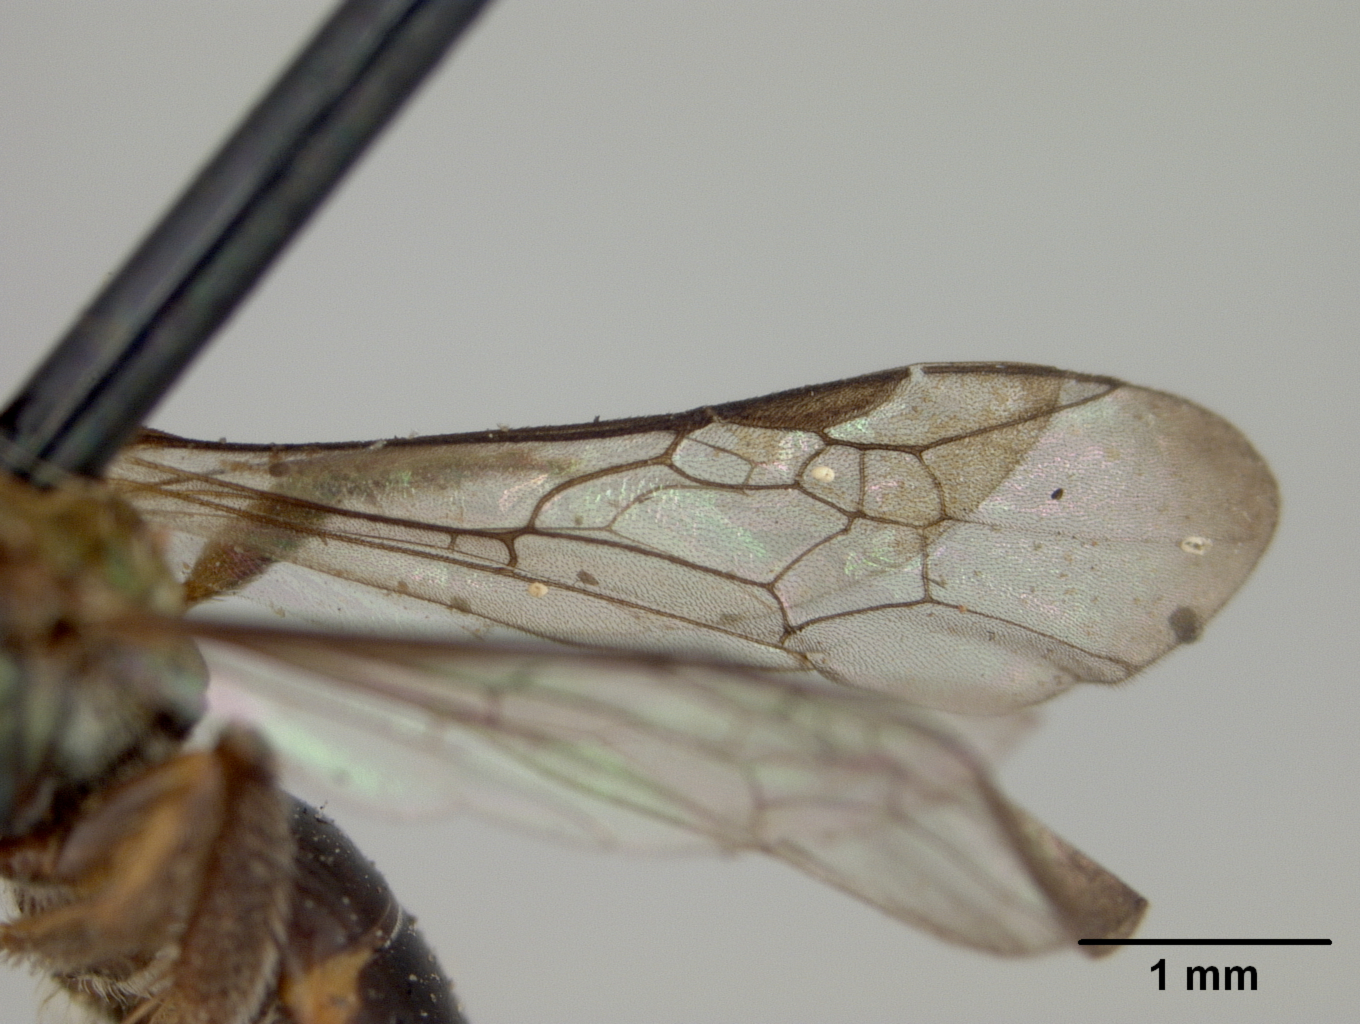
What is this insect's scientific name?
Augochlora maculiventris
